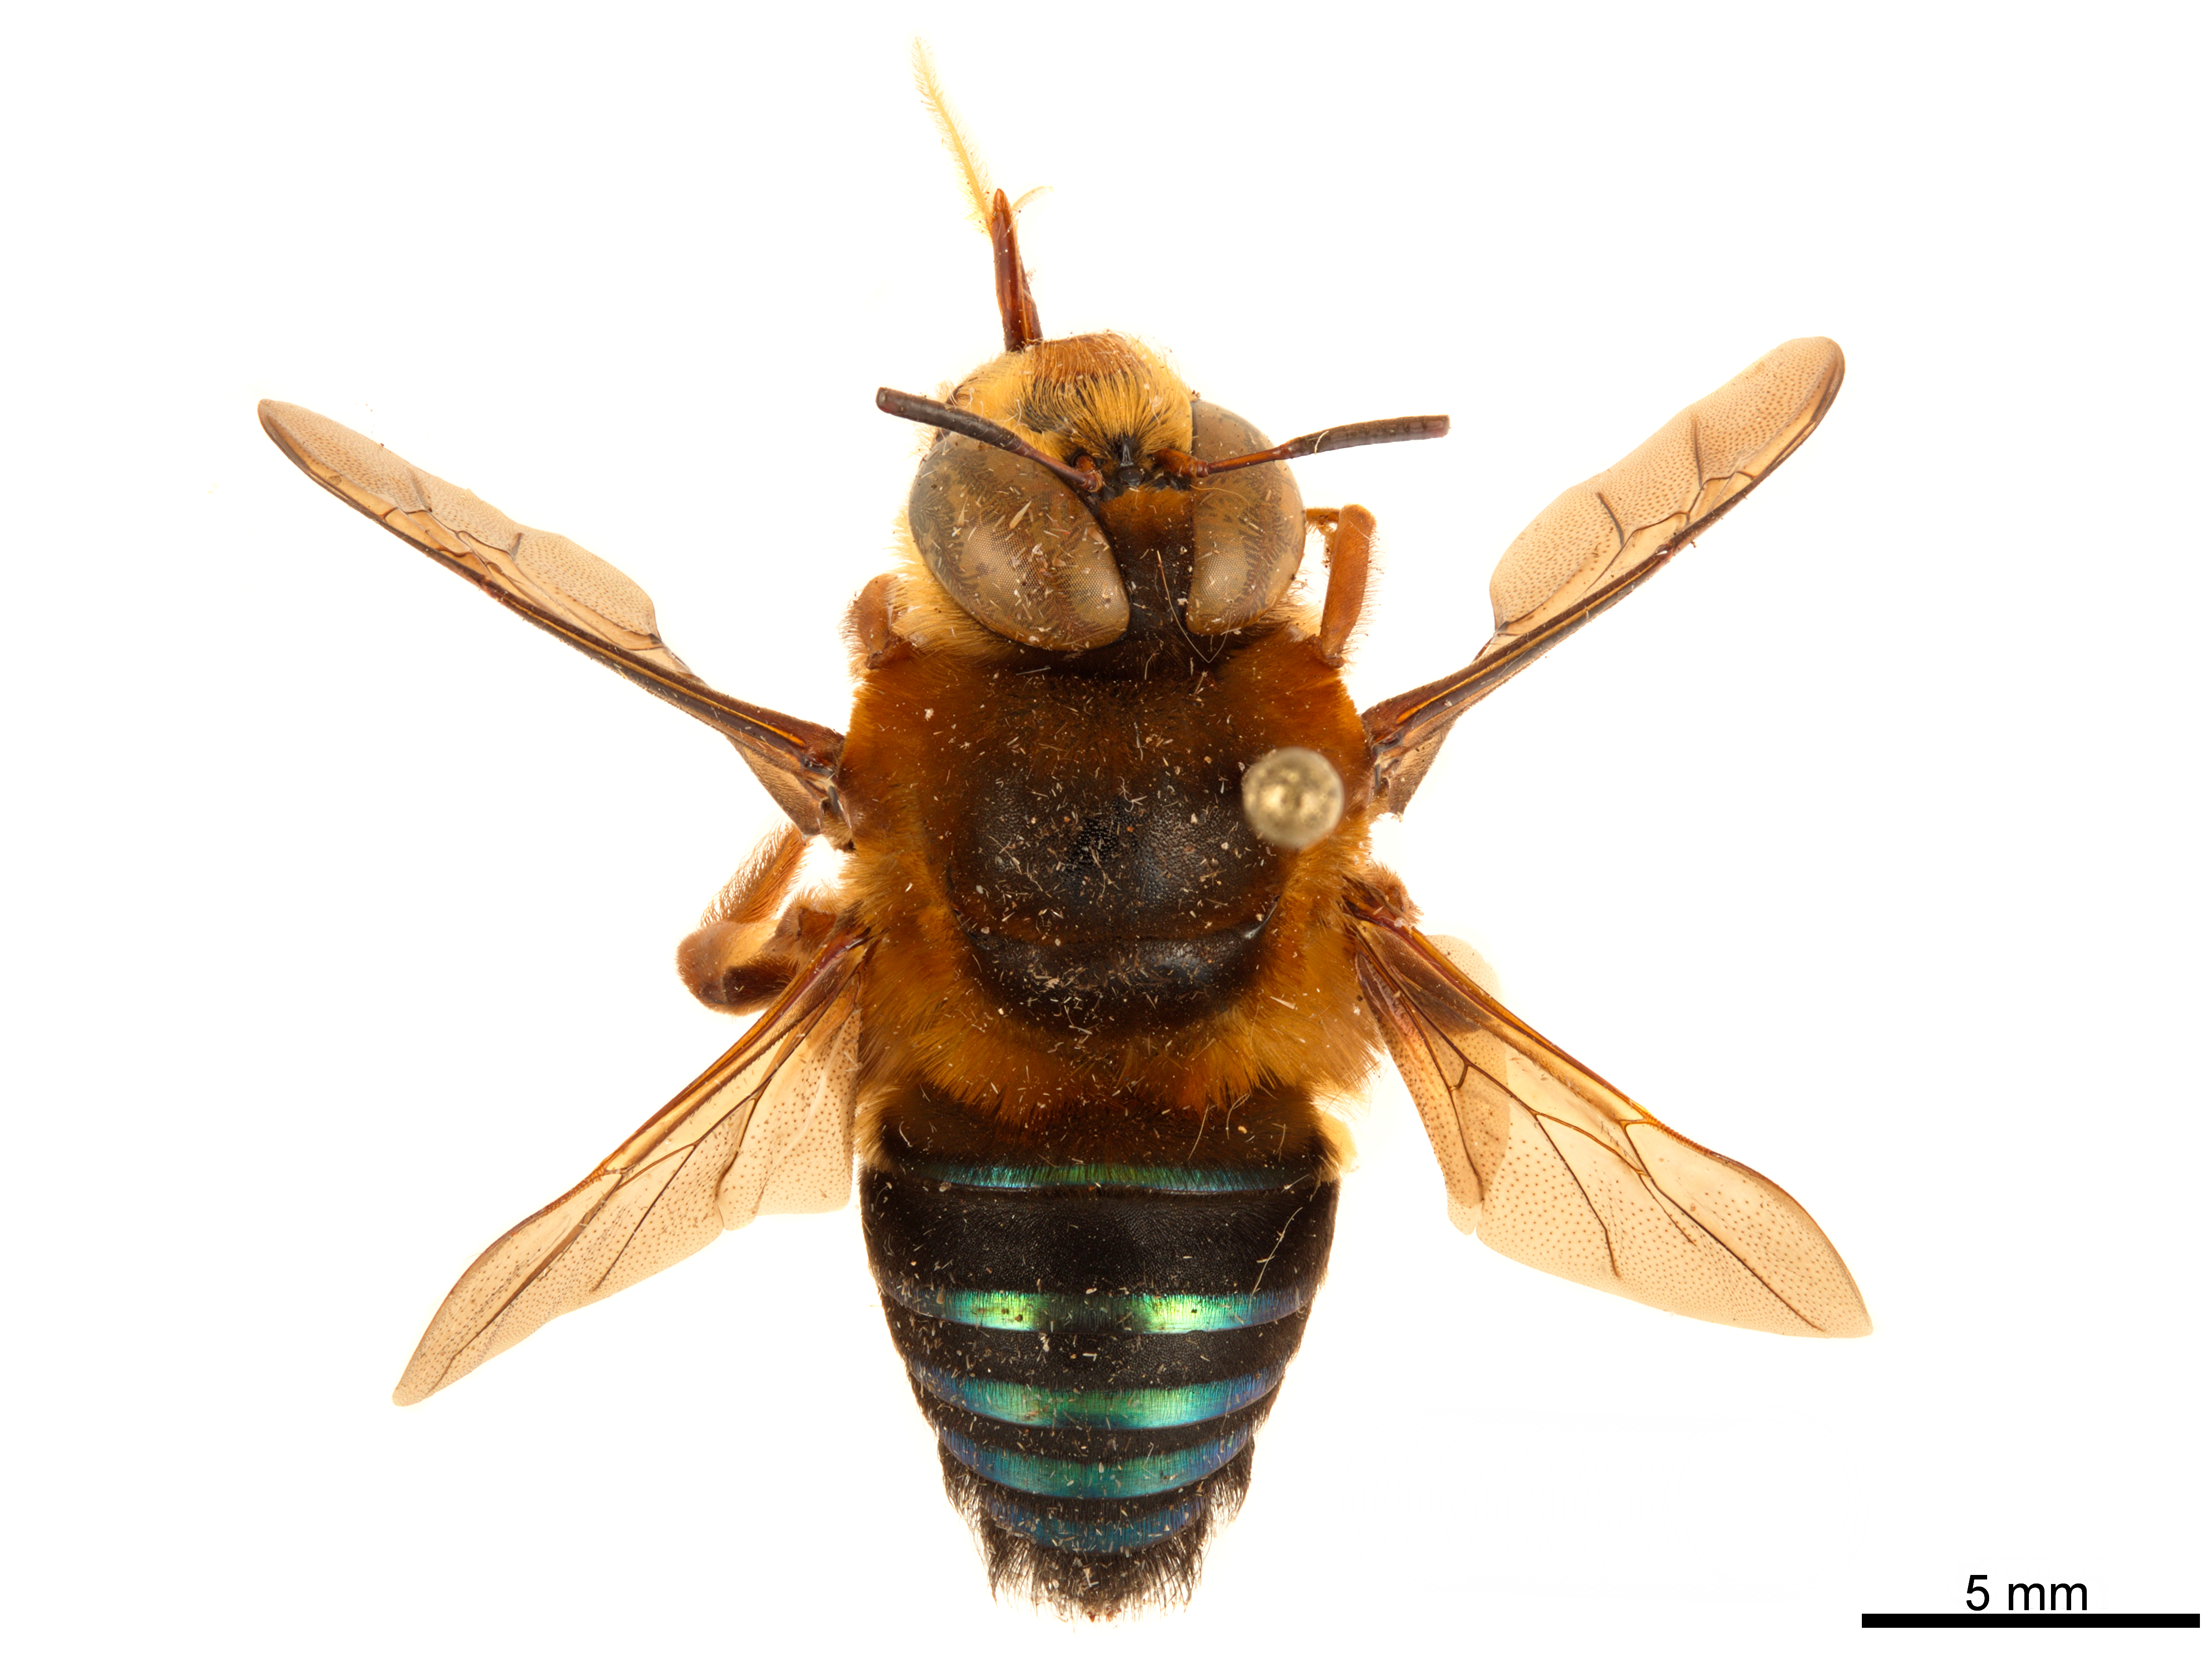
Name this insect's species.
Oxaea stenocoryphe
